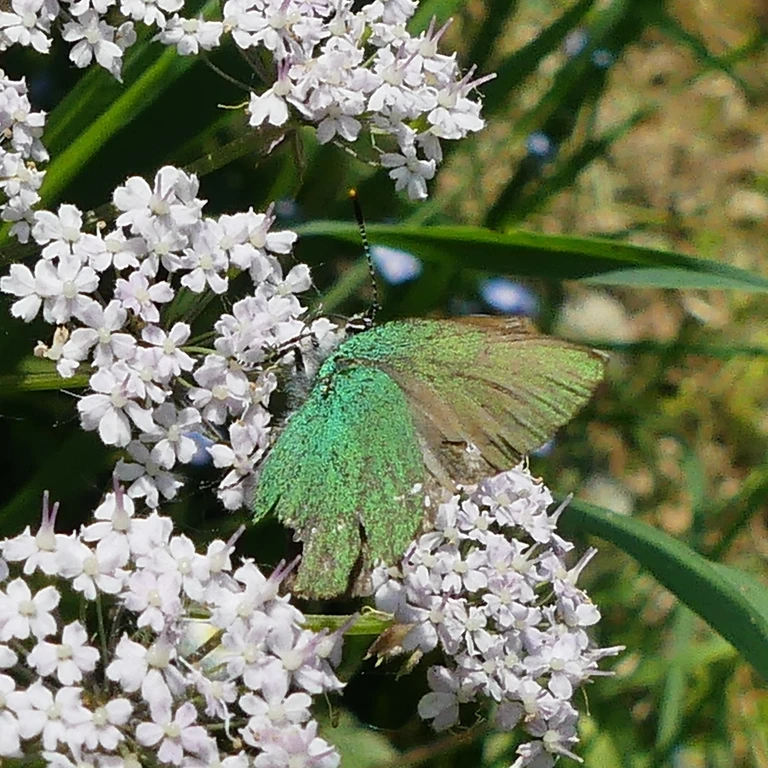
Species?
Callophrys rubi
